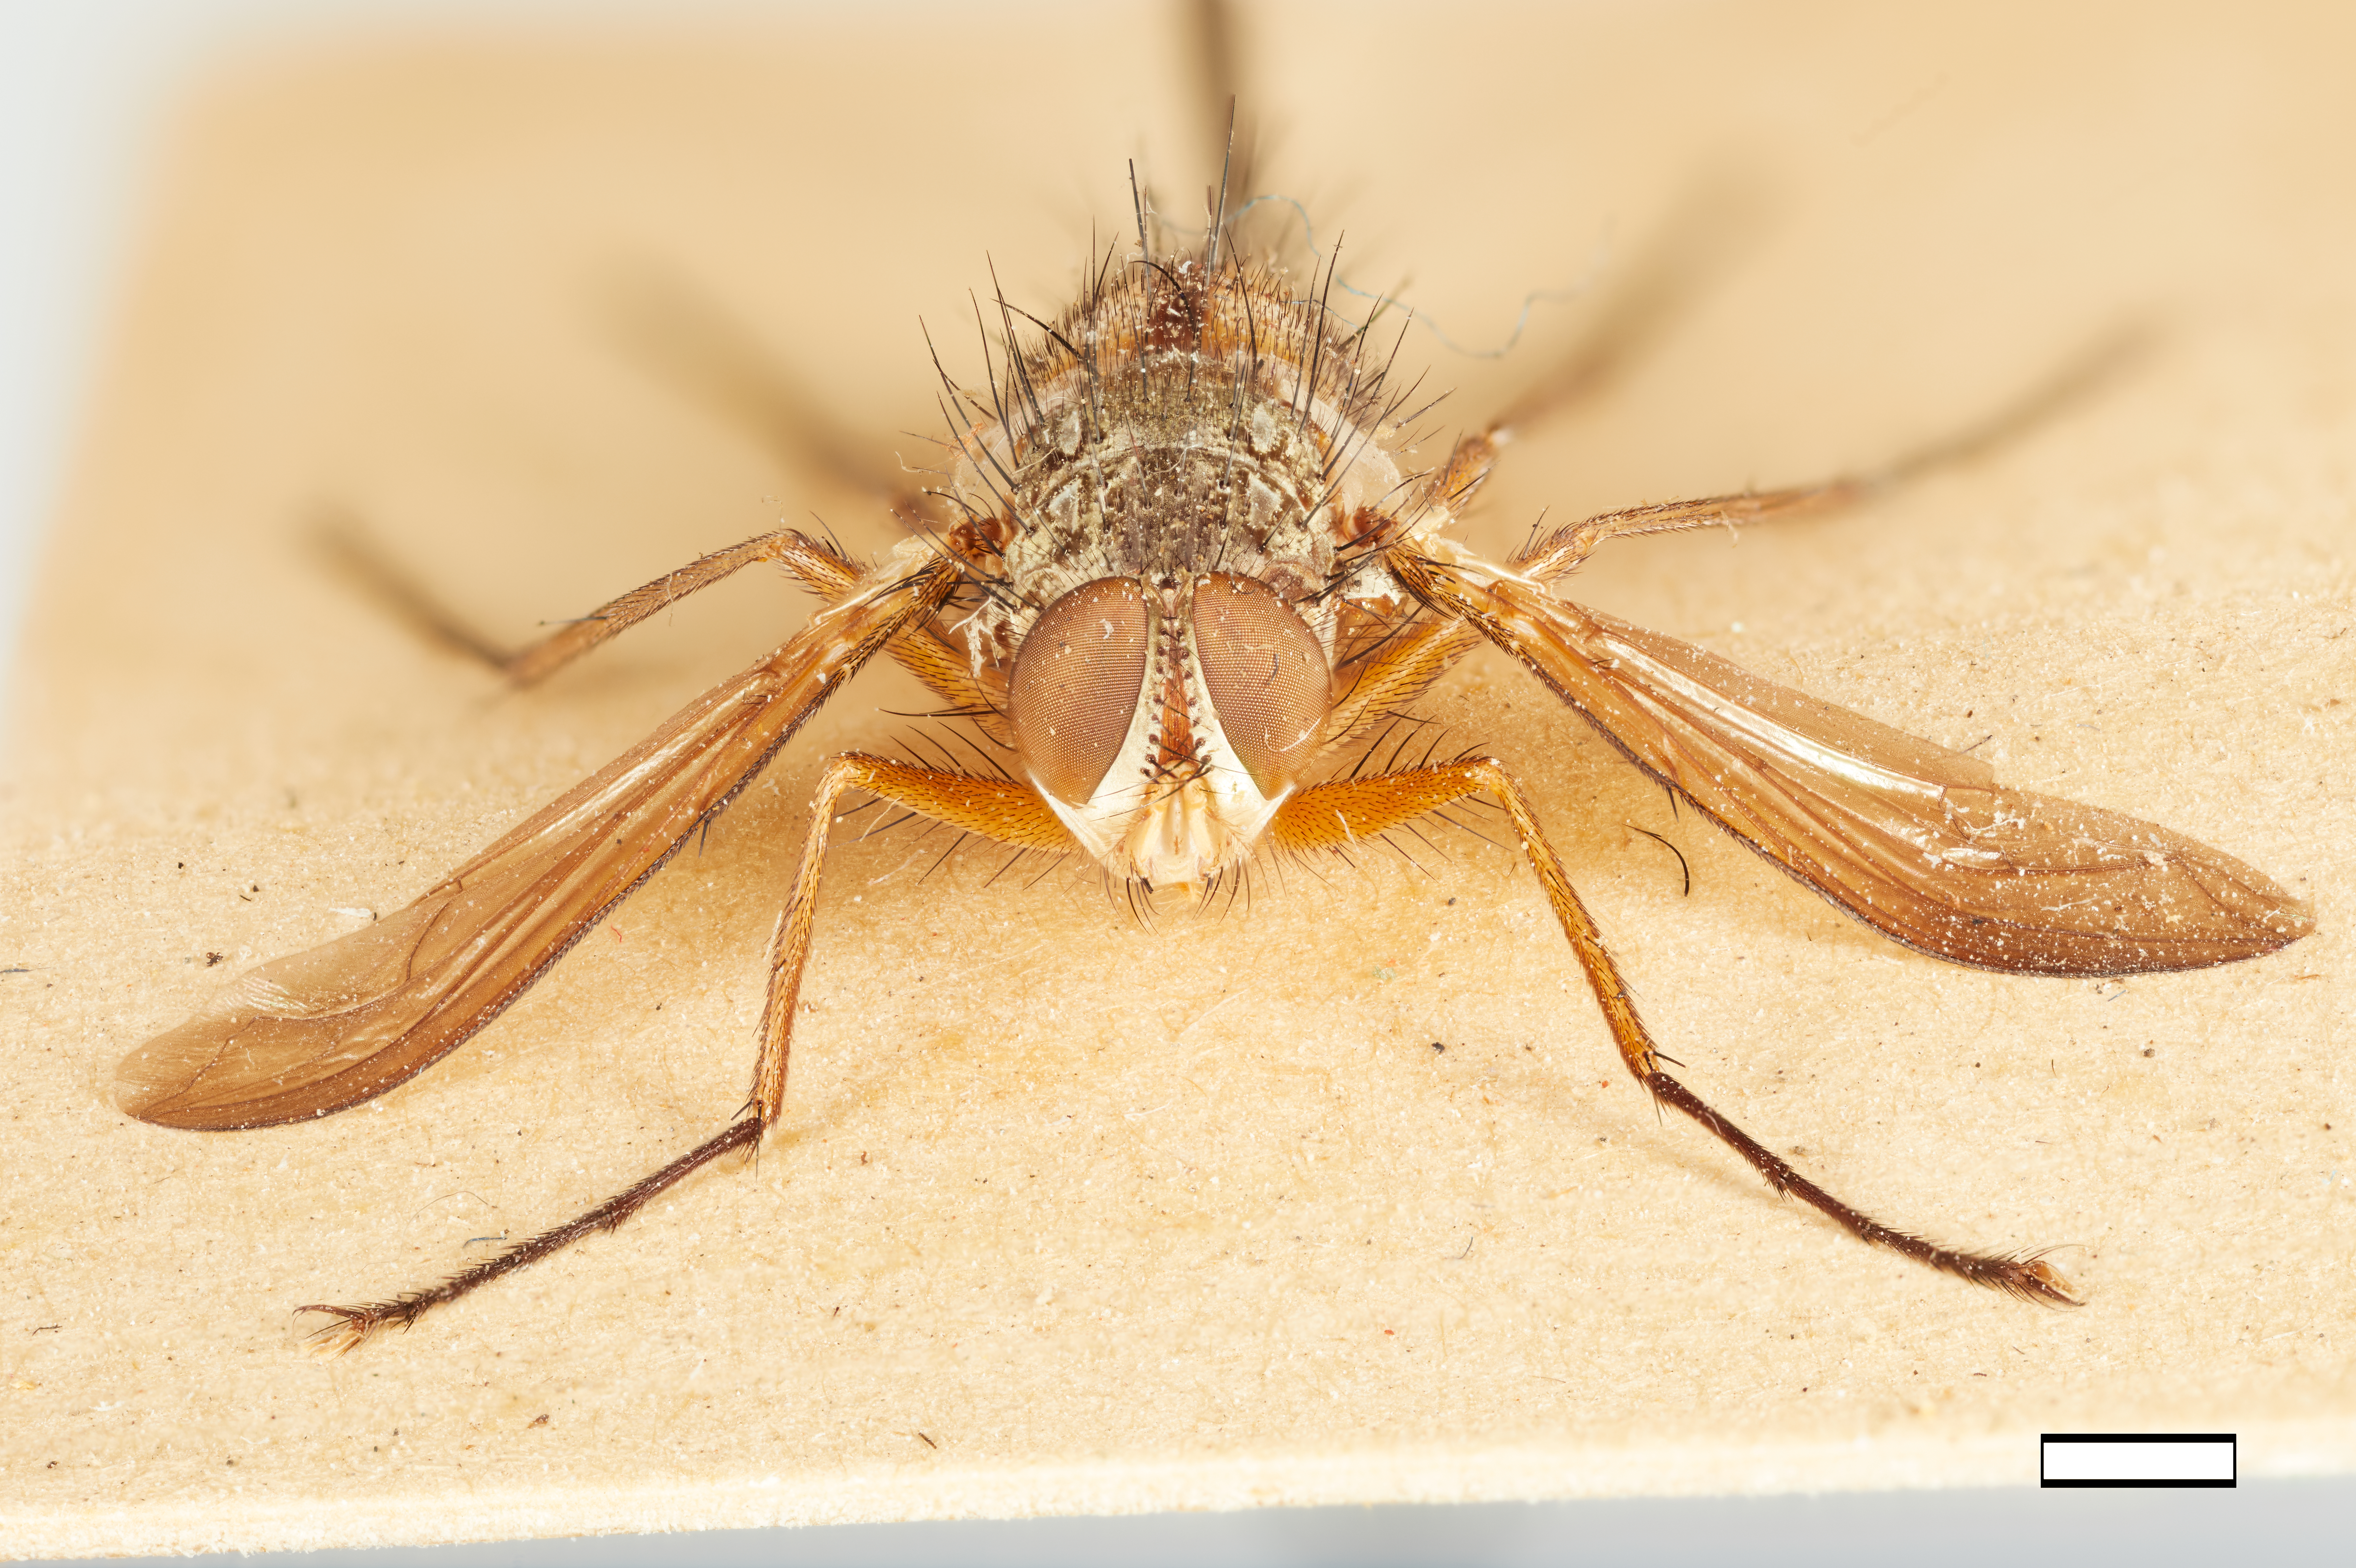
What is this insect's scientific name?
Dexia flavipes
